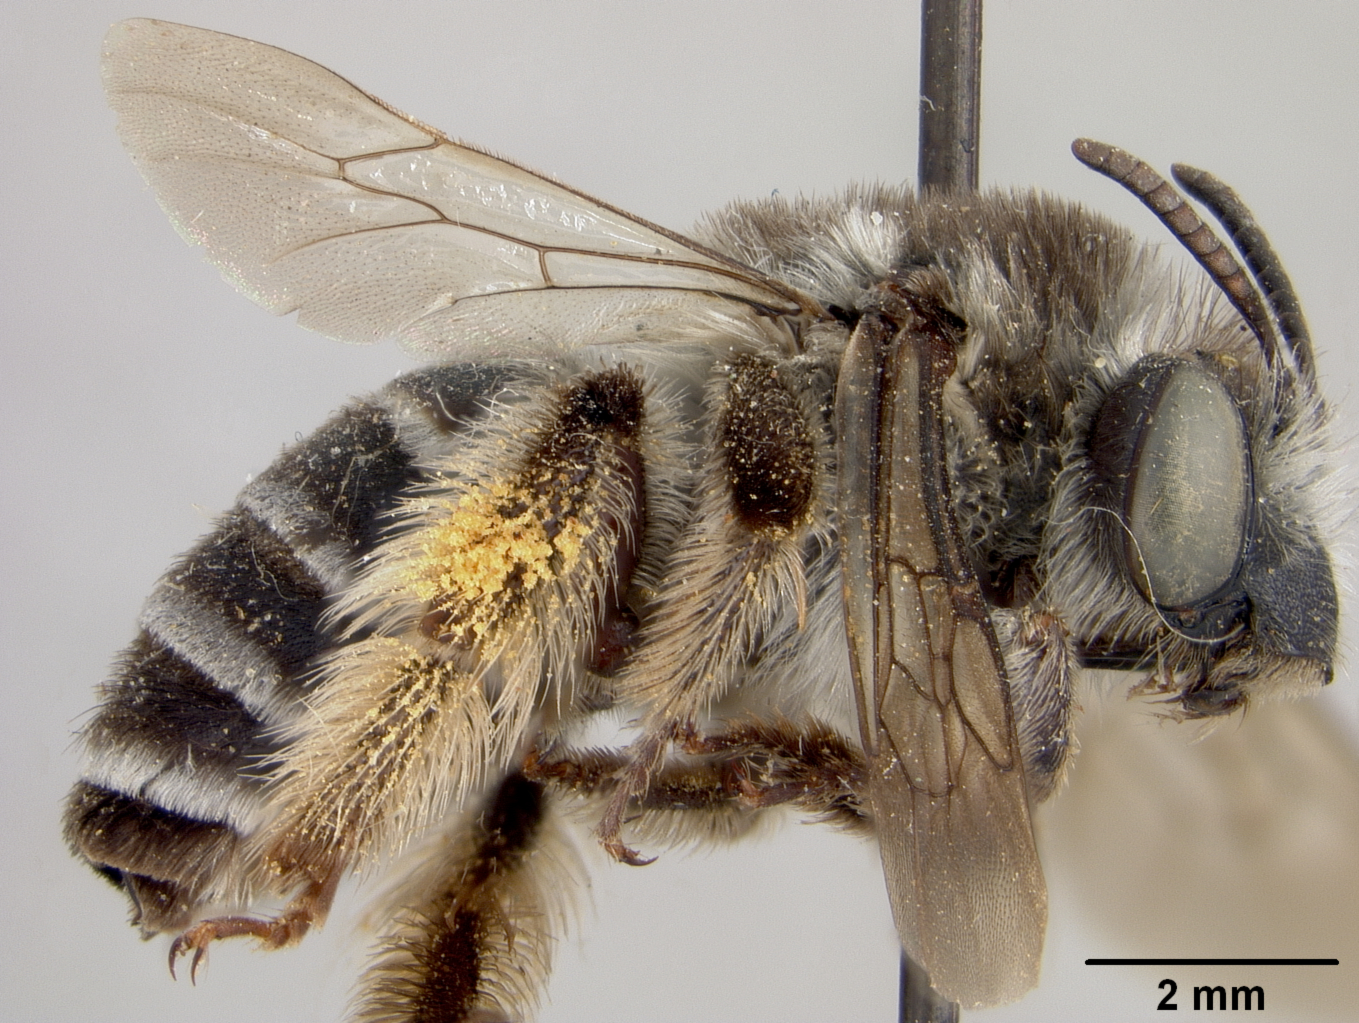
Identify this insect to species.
Melissodes apicata
